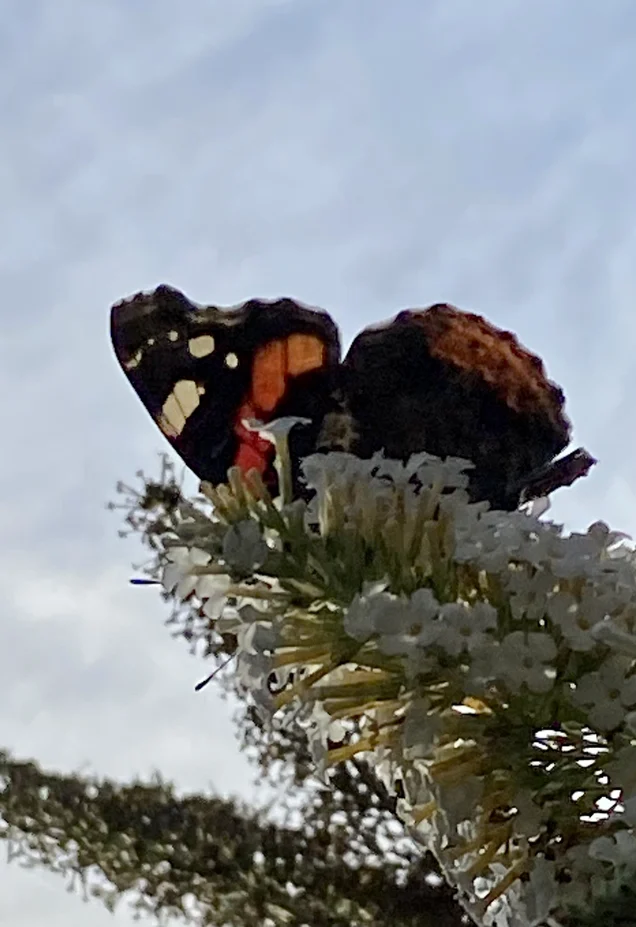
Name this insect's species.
Vanessa atalanta
